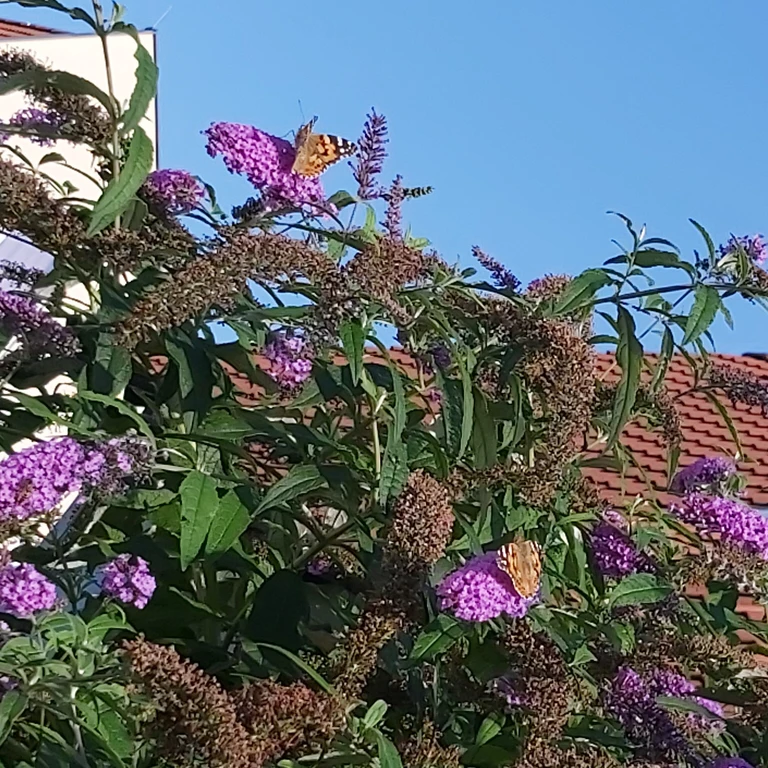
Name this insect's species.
Vanessa cardui
